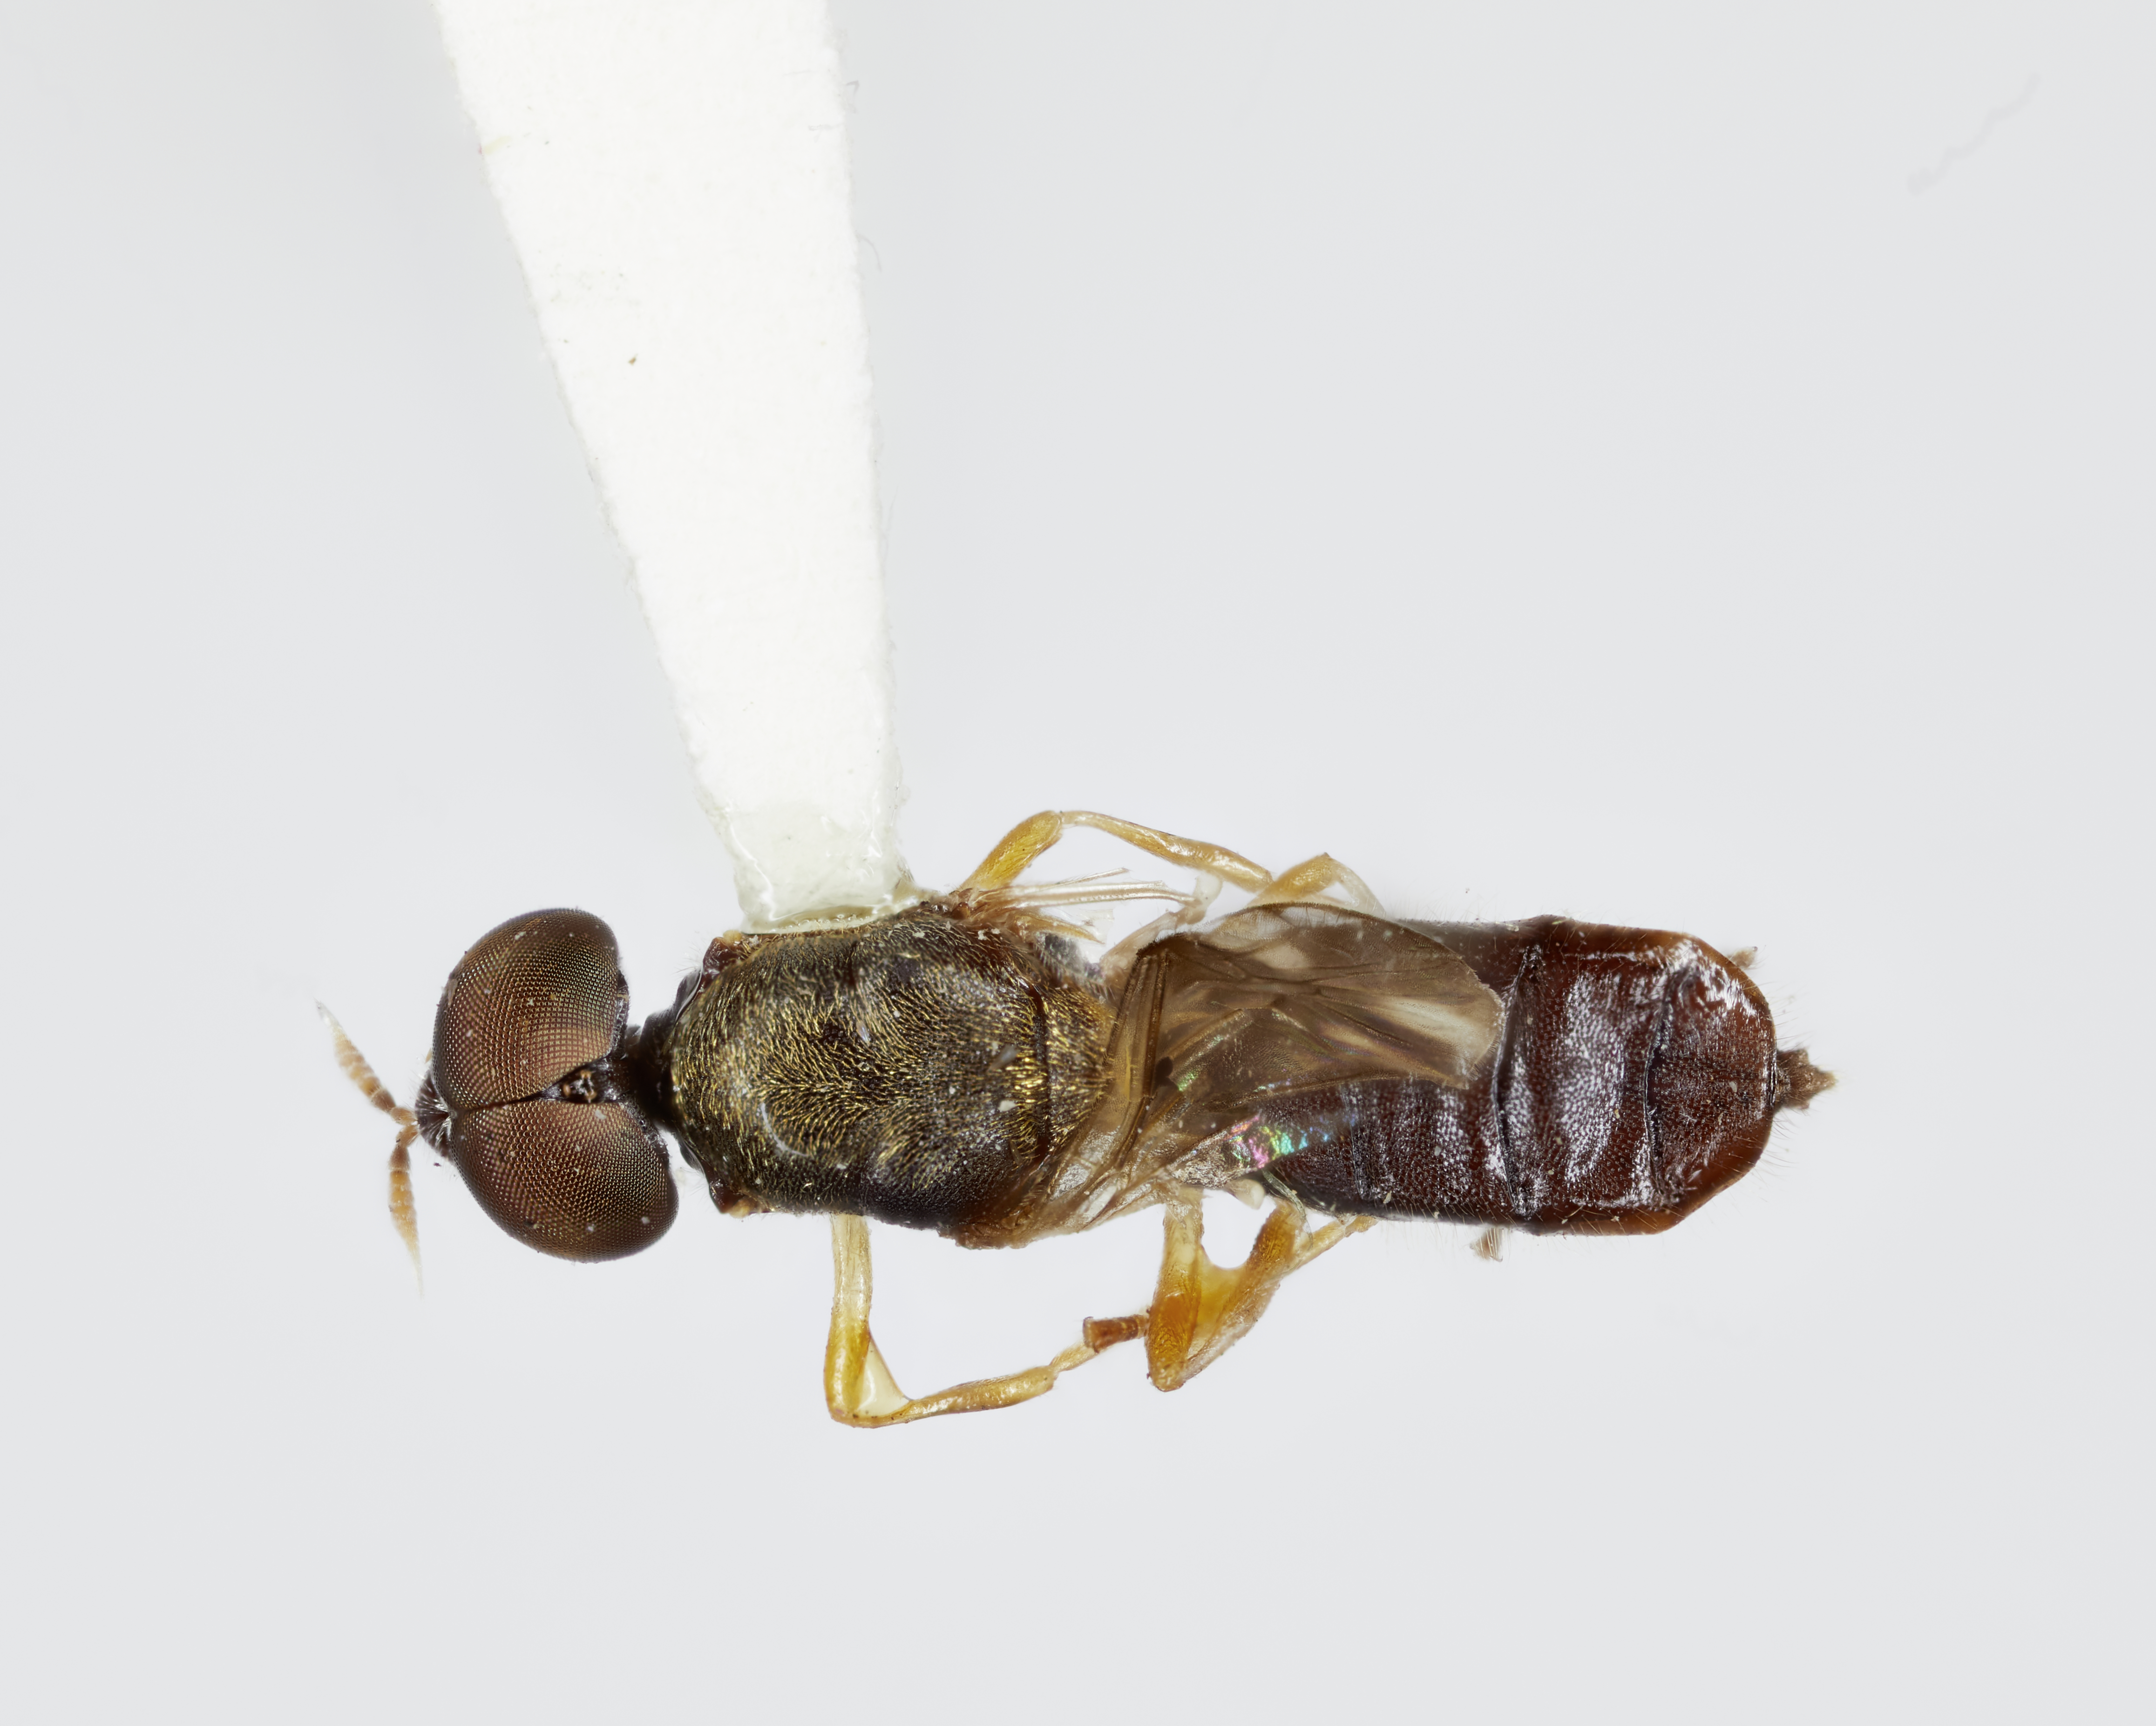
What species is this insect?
Diaphorostylus interruptus
